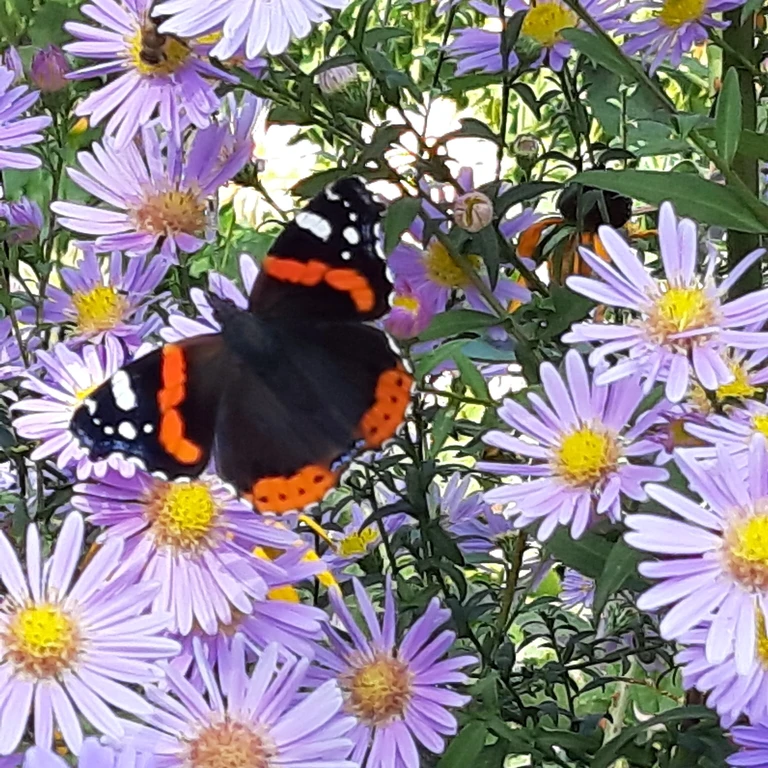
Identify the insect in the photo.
Vanessa atalanta
